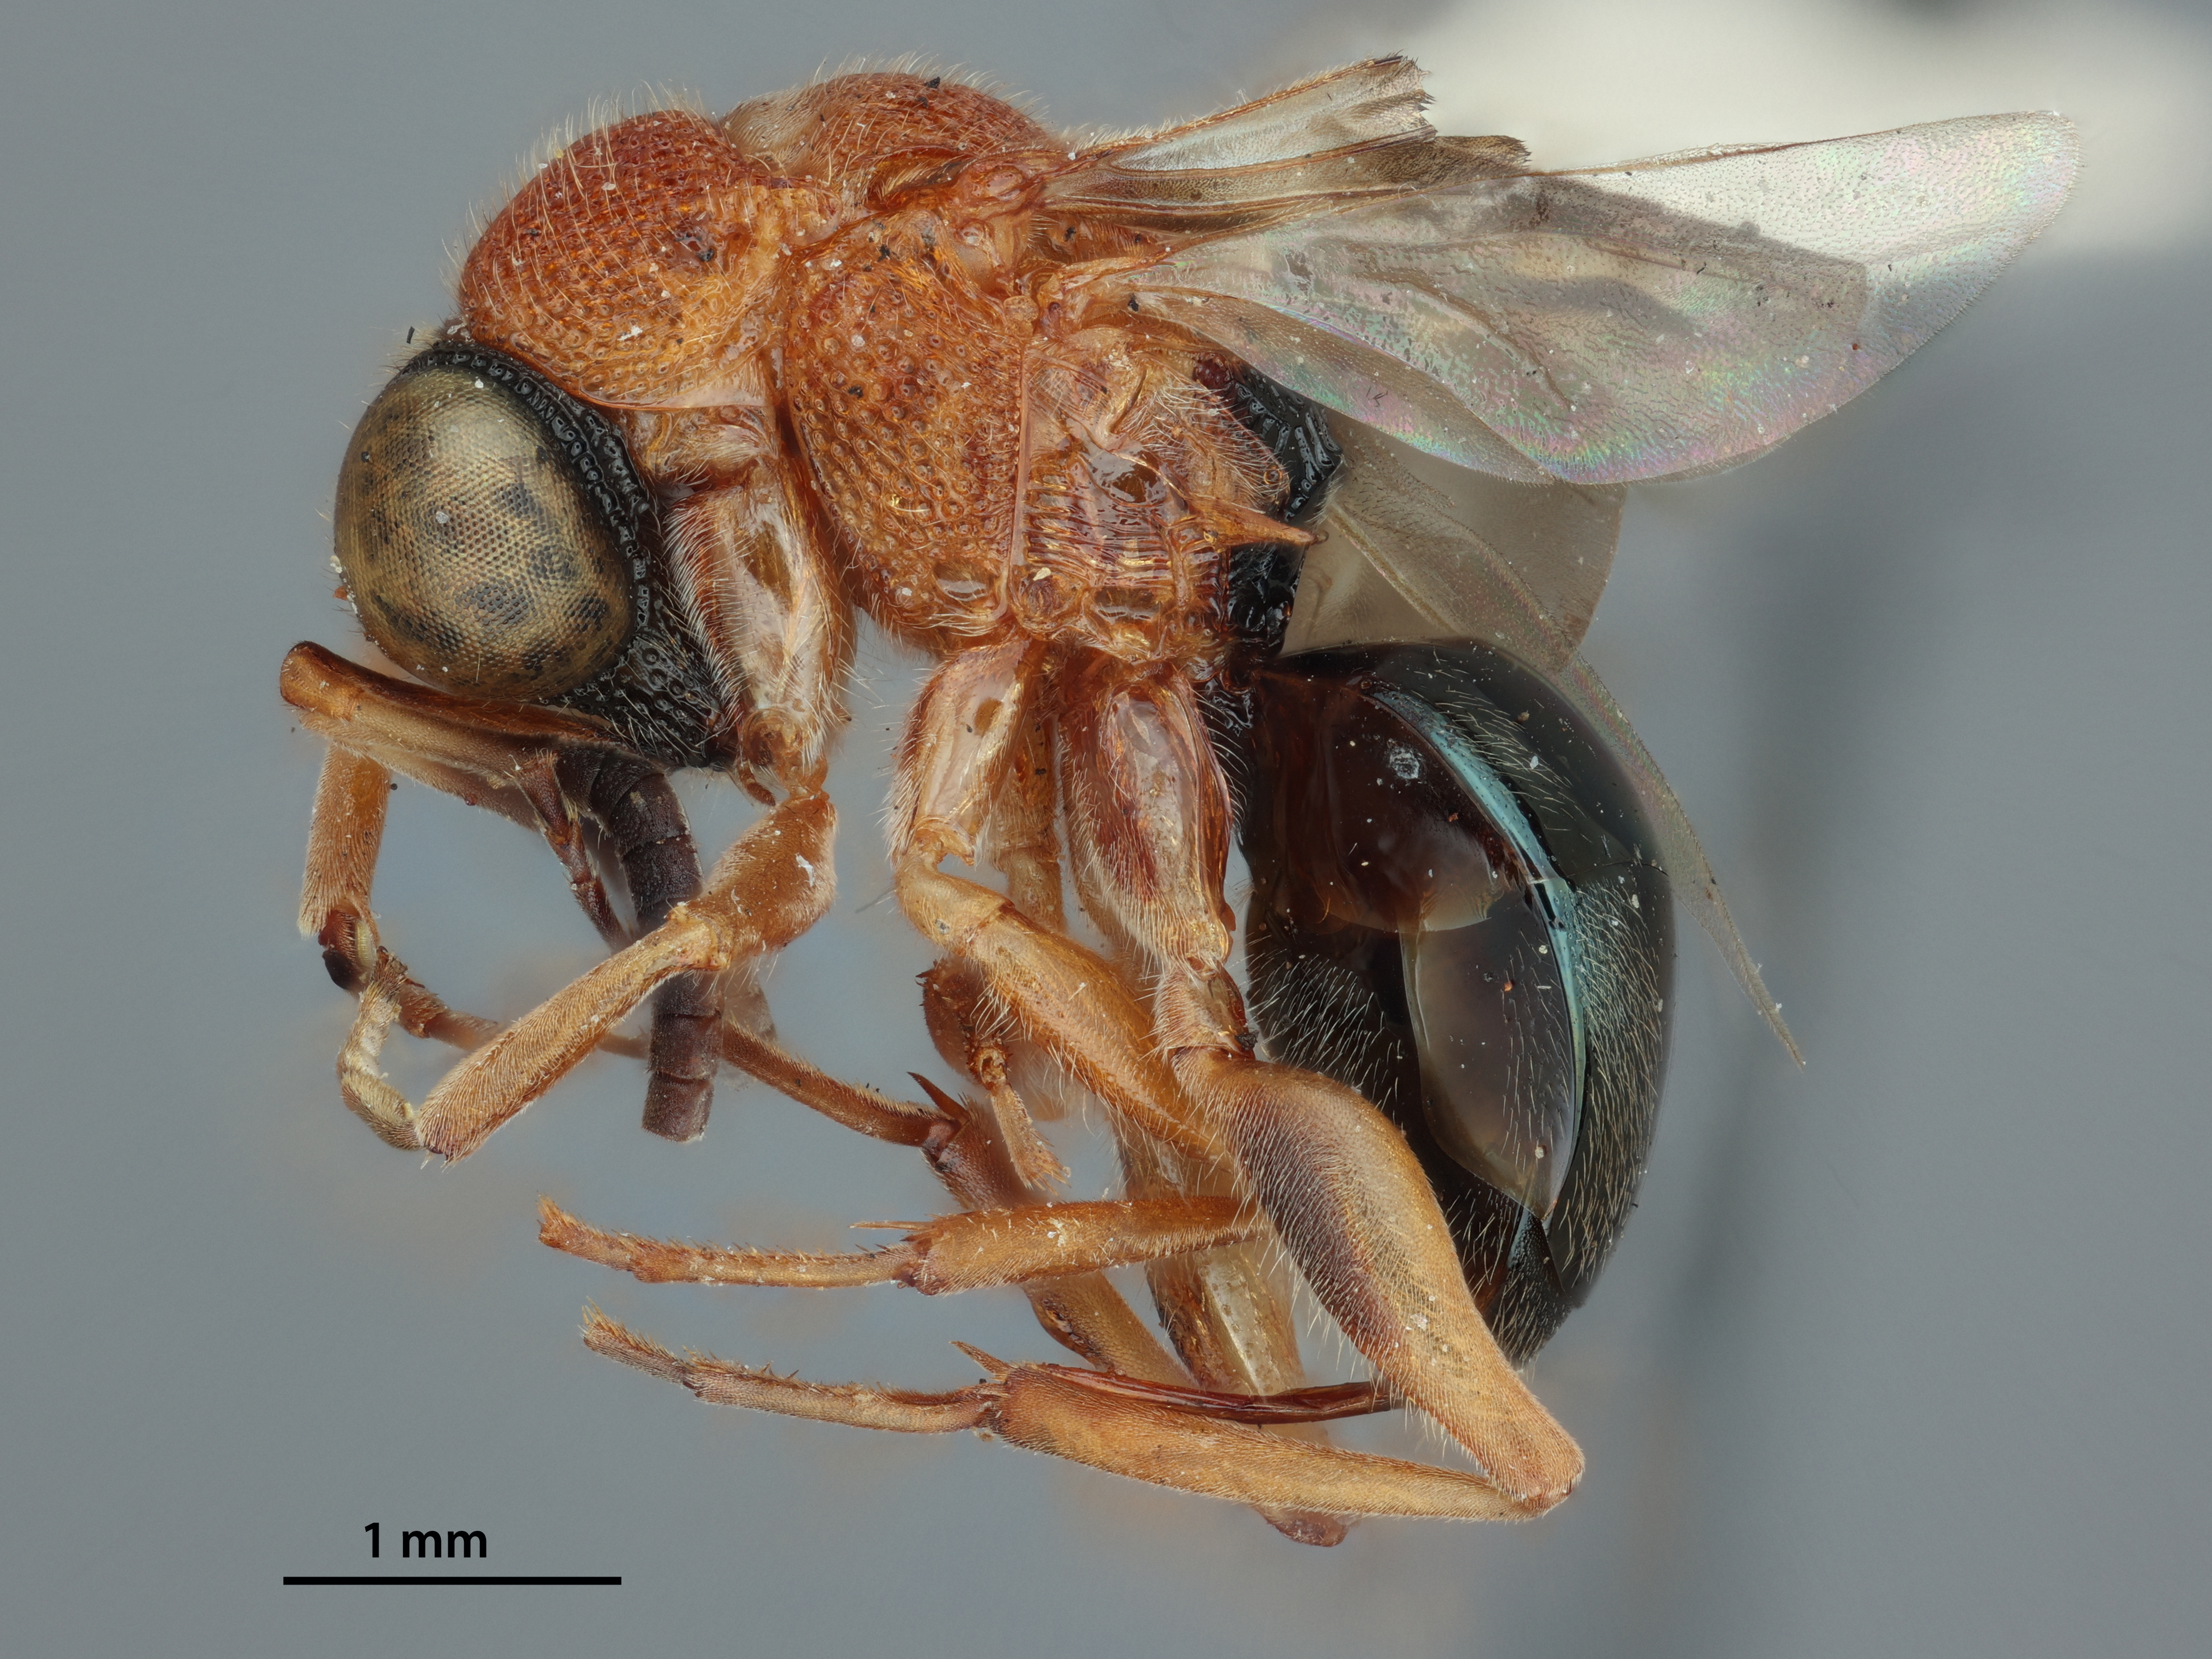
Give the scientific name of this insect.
Atopogyne lineata
